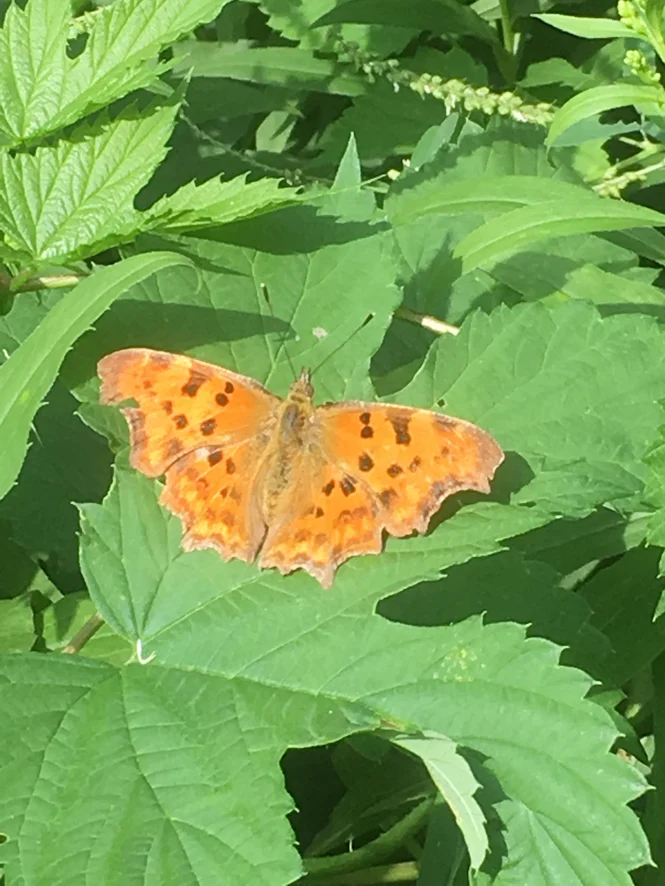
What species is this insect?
Polygonia c-album
